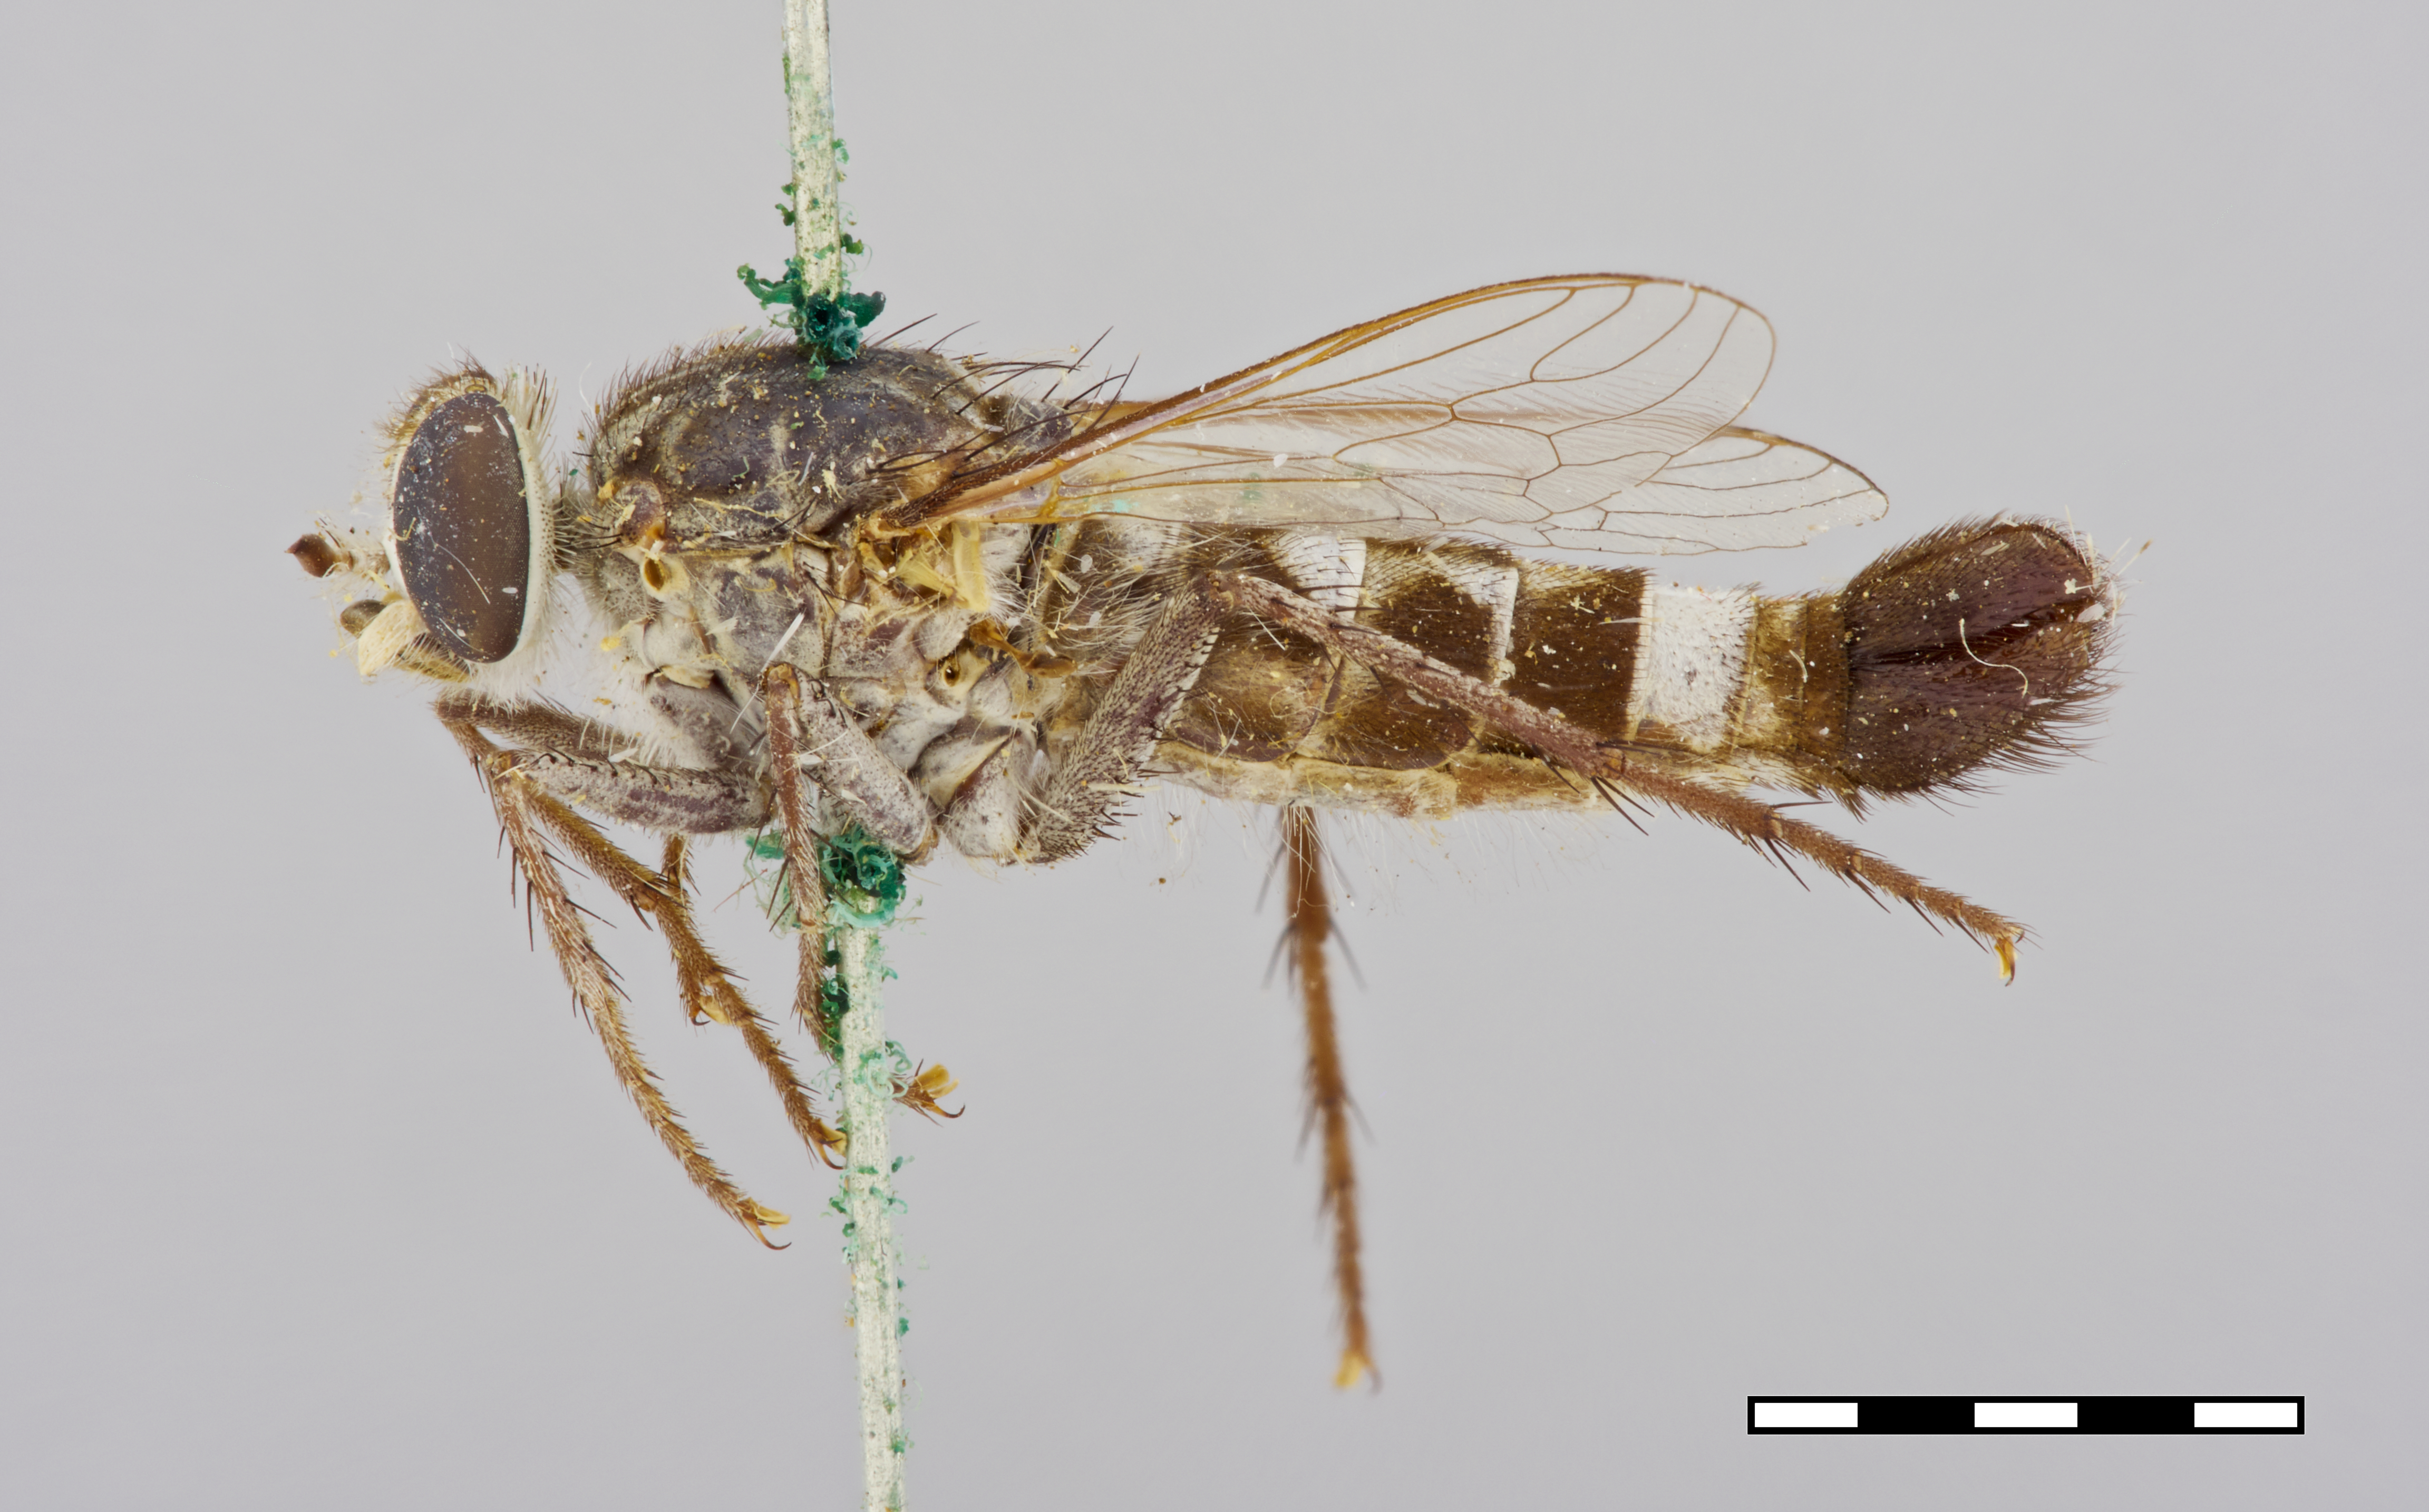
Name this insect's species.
Apiocera obscura
